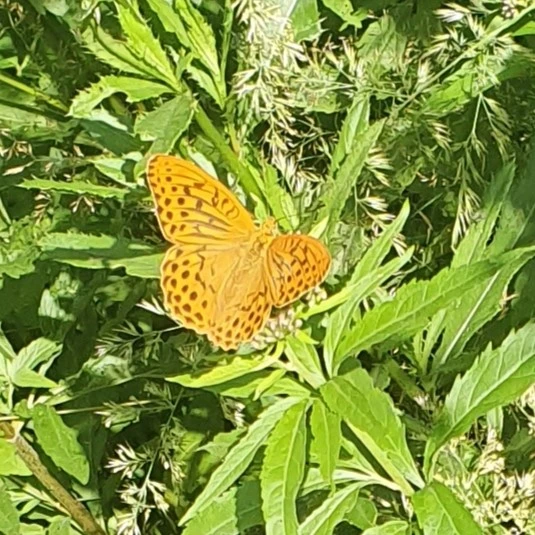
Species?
Argynnis paphia
